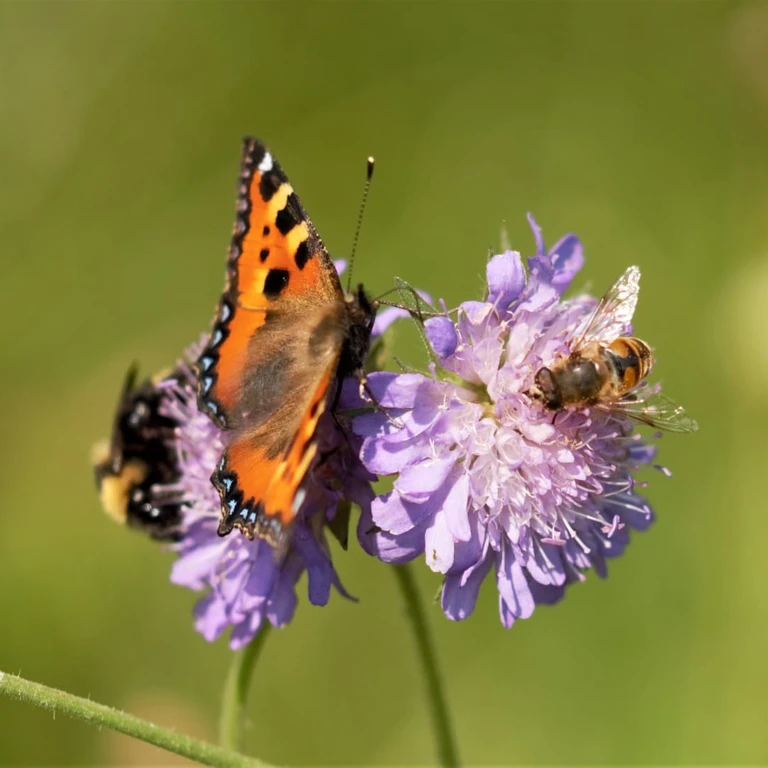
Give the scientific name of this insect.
Aglais urticae
